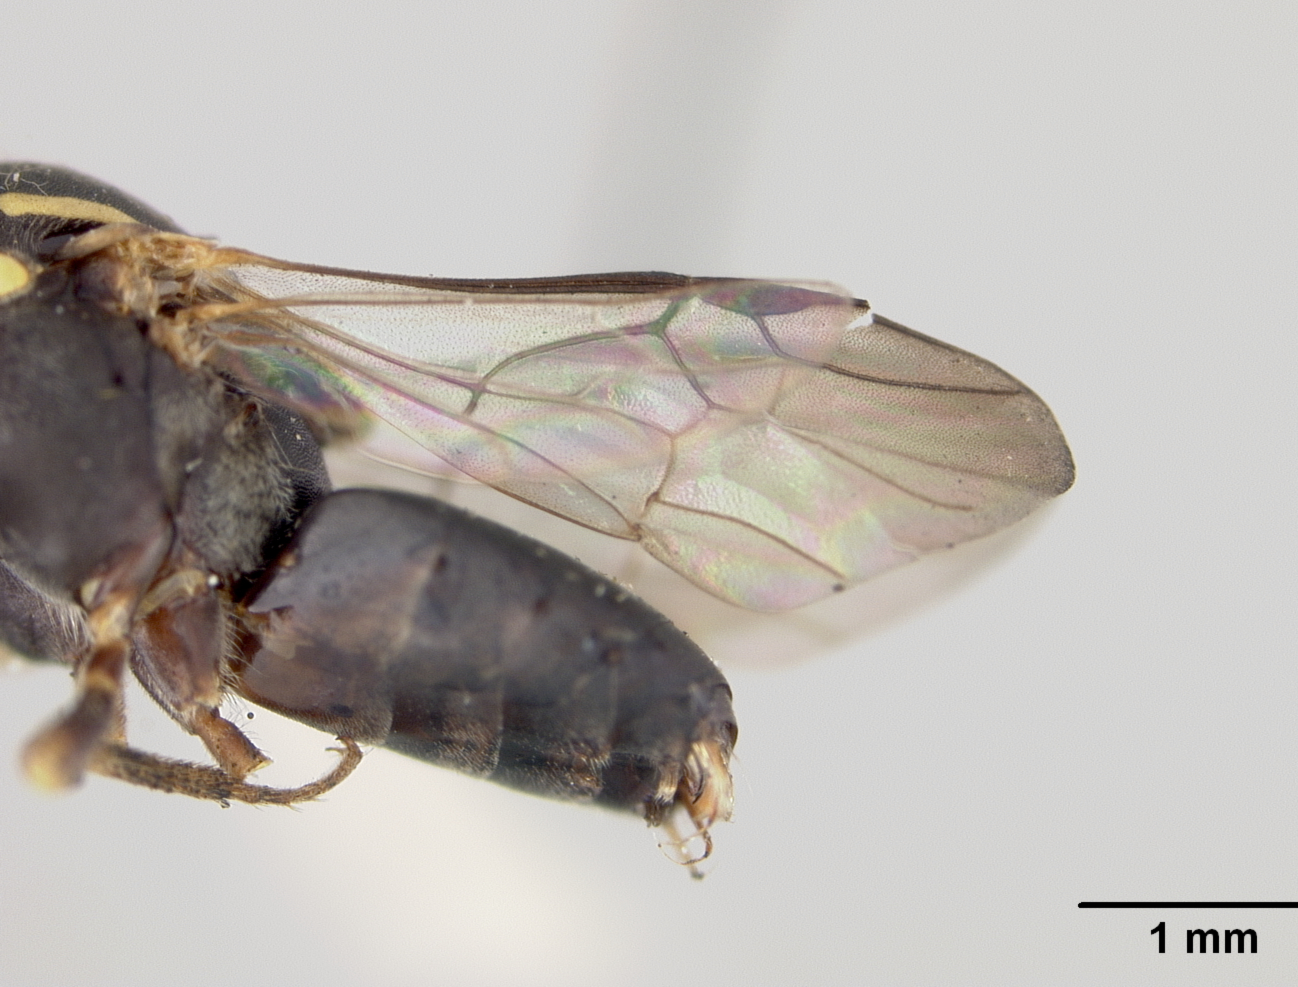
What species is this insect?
Trigona opaca
